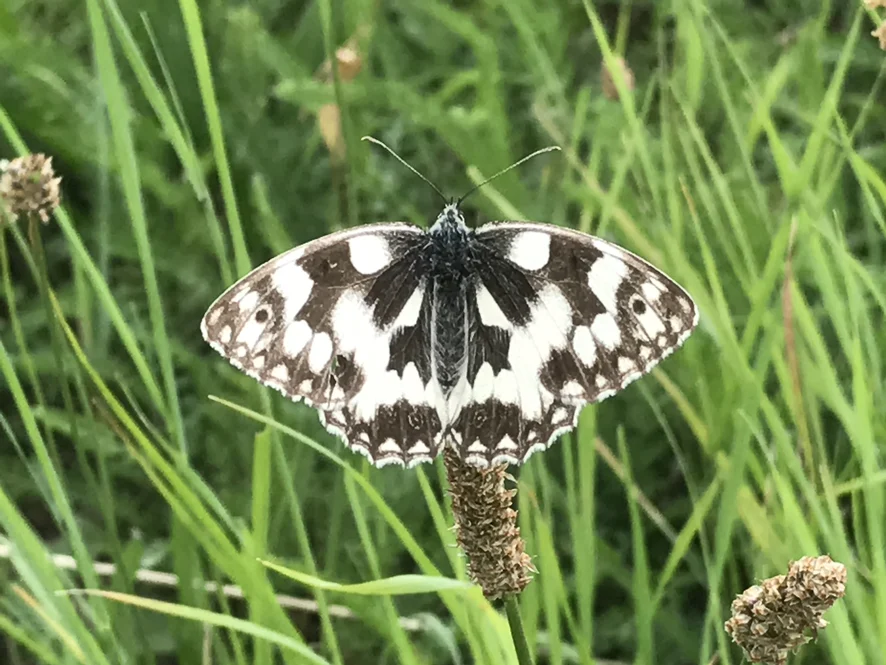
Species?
Melanargia galathea
